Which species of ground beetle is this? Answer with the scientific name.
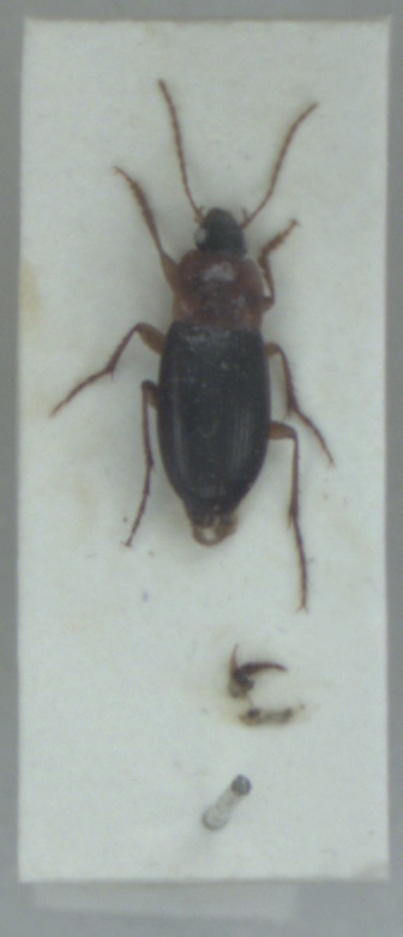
Calathus melanocephalus
